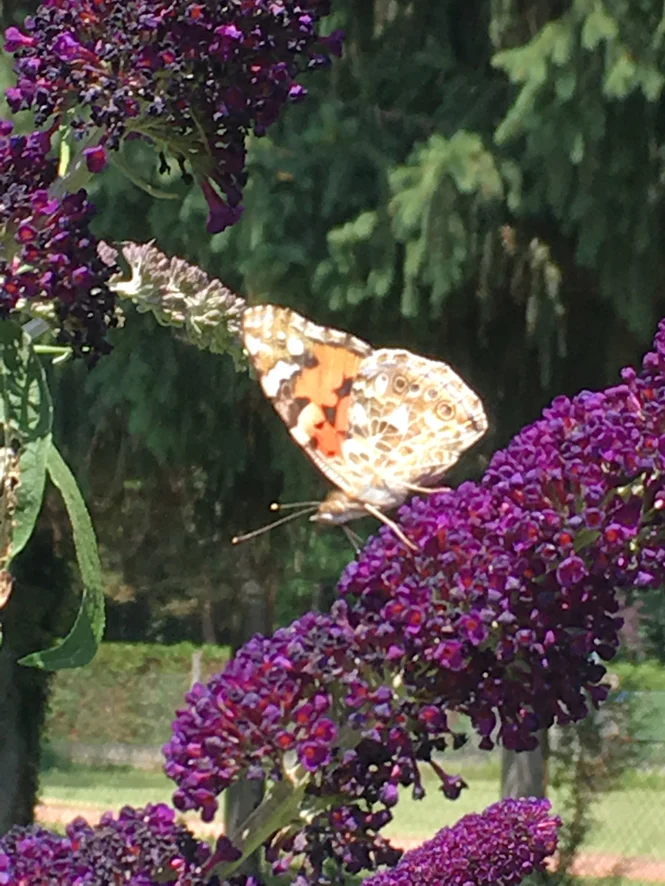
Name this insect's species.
Vanessa cardui
